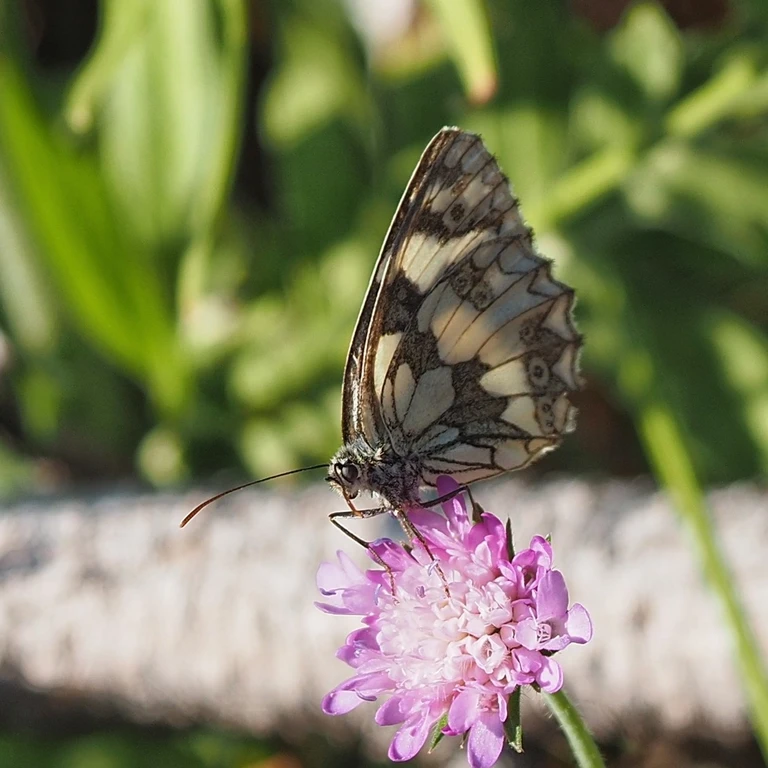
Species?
Melanargia galathea
